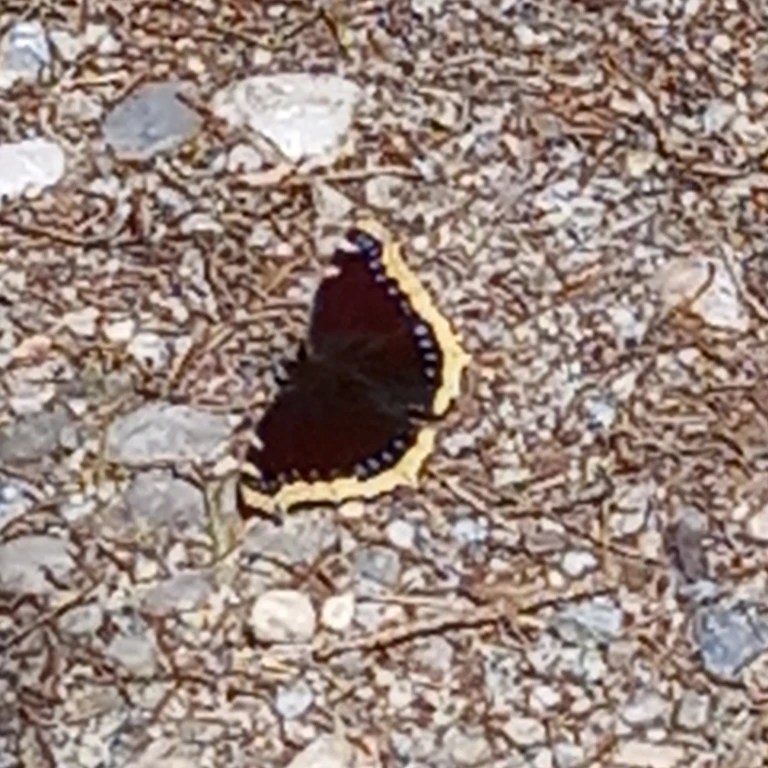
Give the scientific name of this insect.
Nymphalis antiopa
